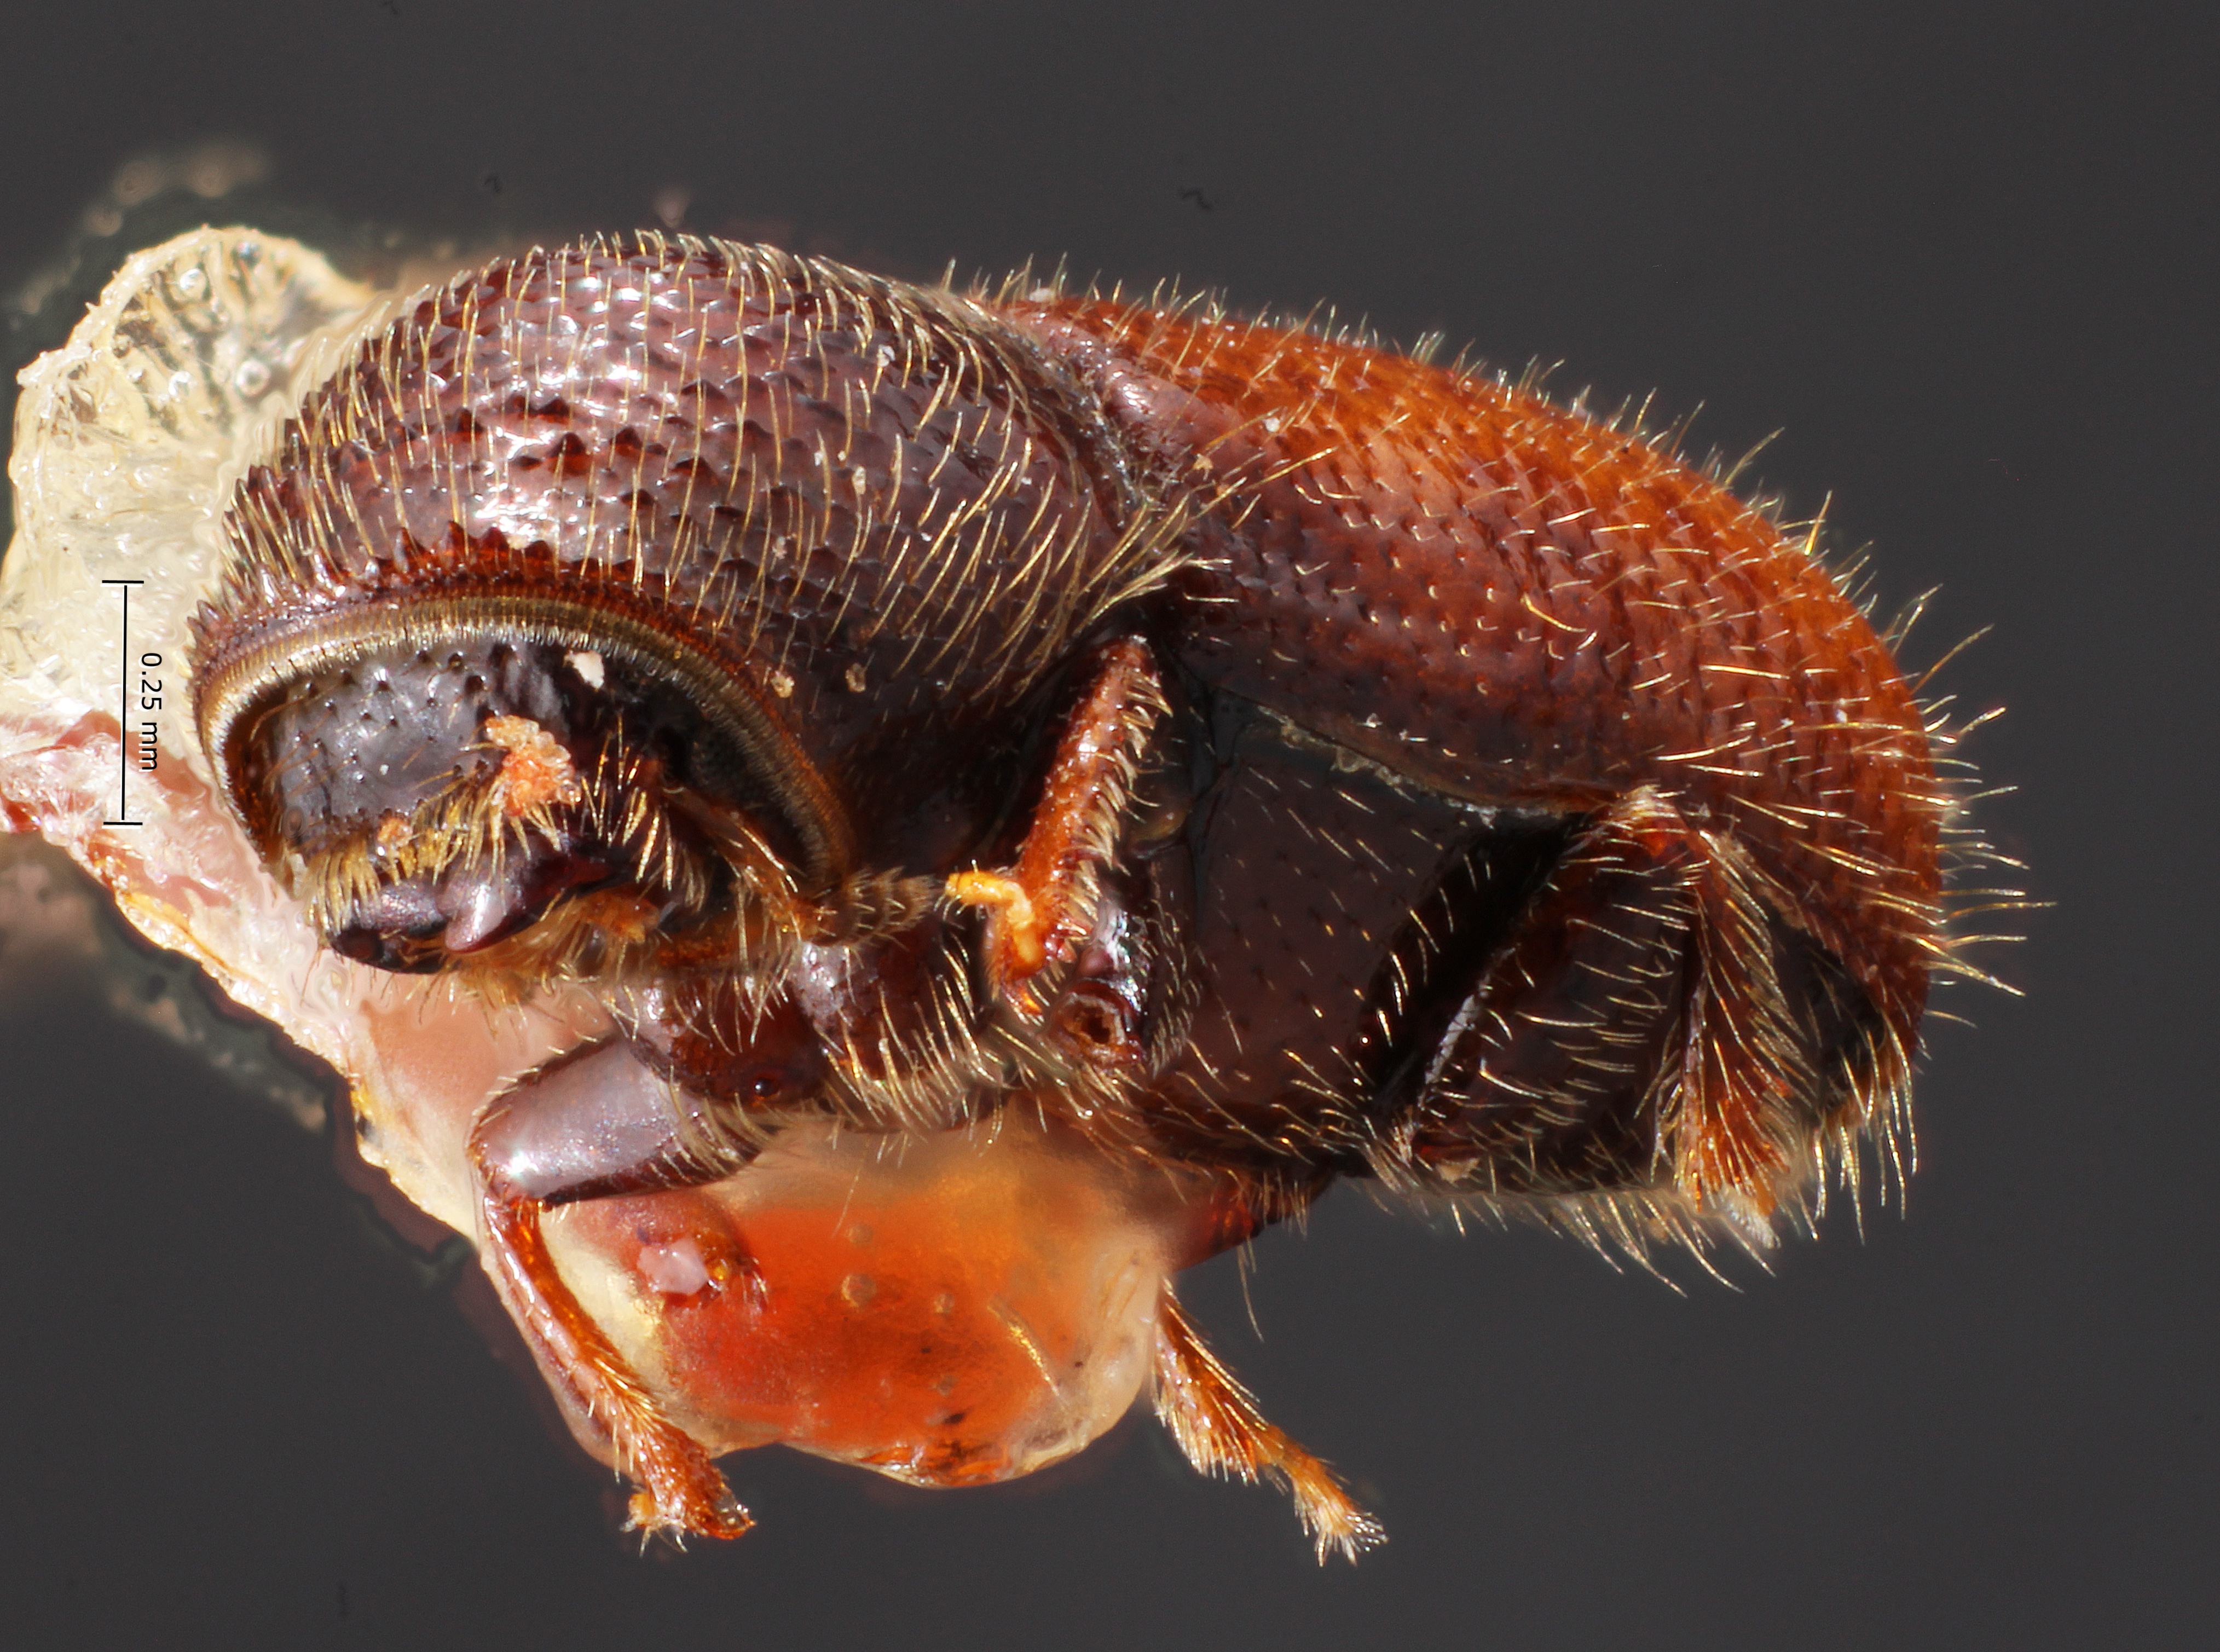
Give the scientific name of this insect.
Myeloborus amplus
